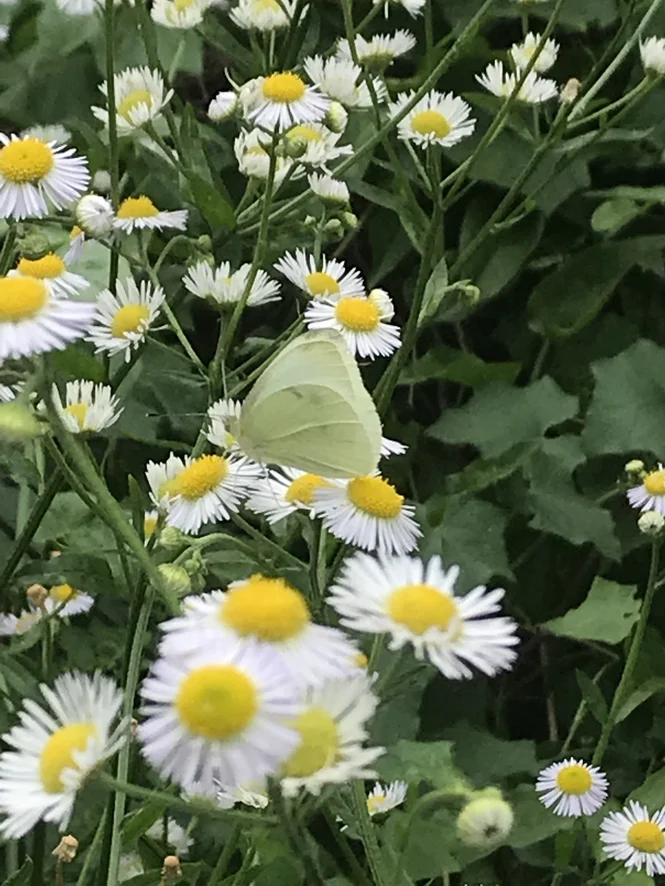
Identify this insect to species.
Pieris rapae
